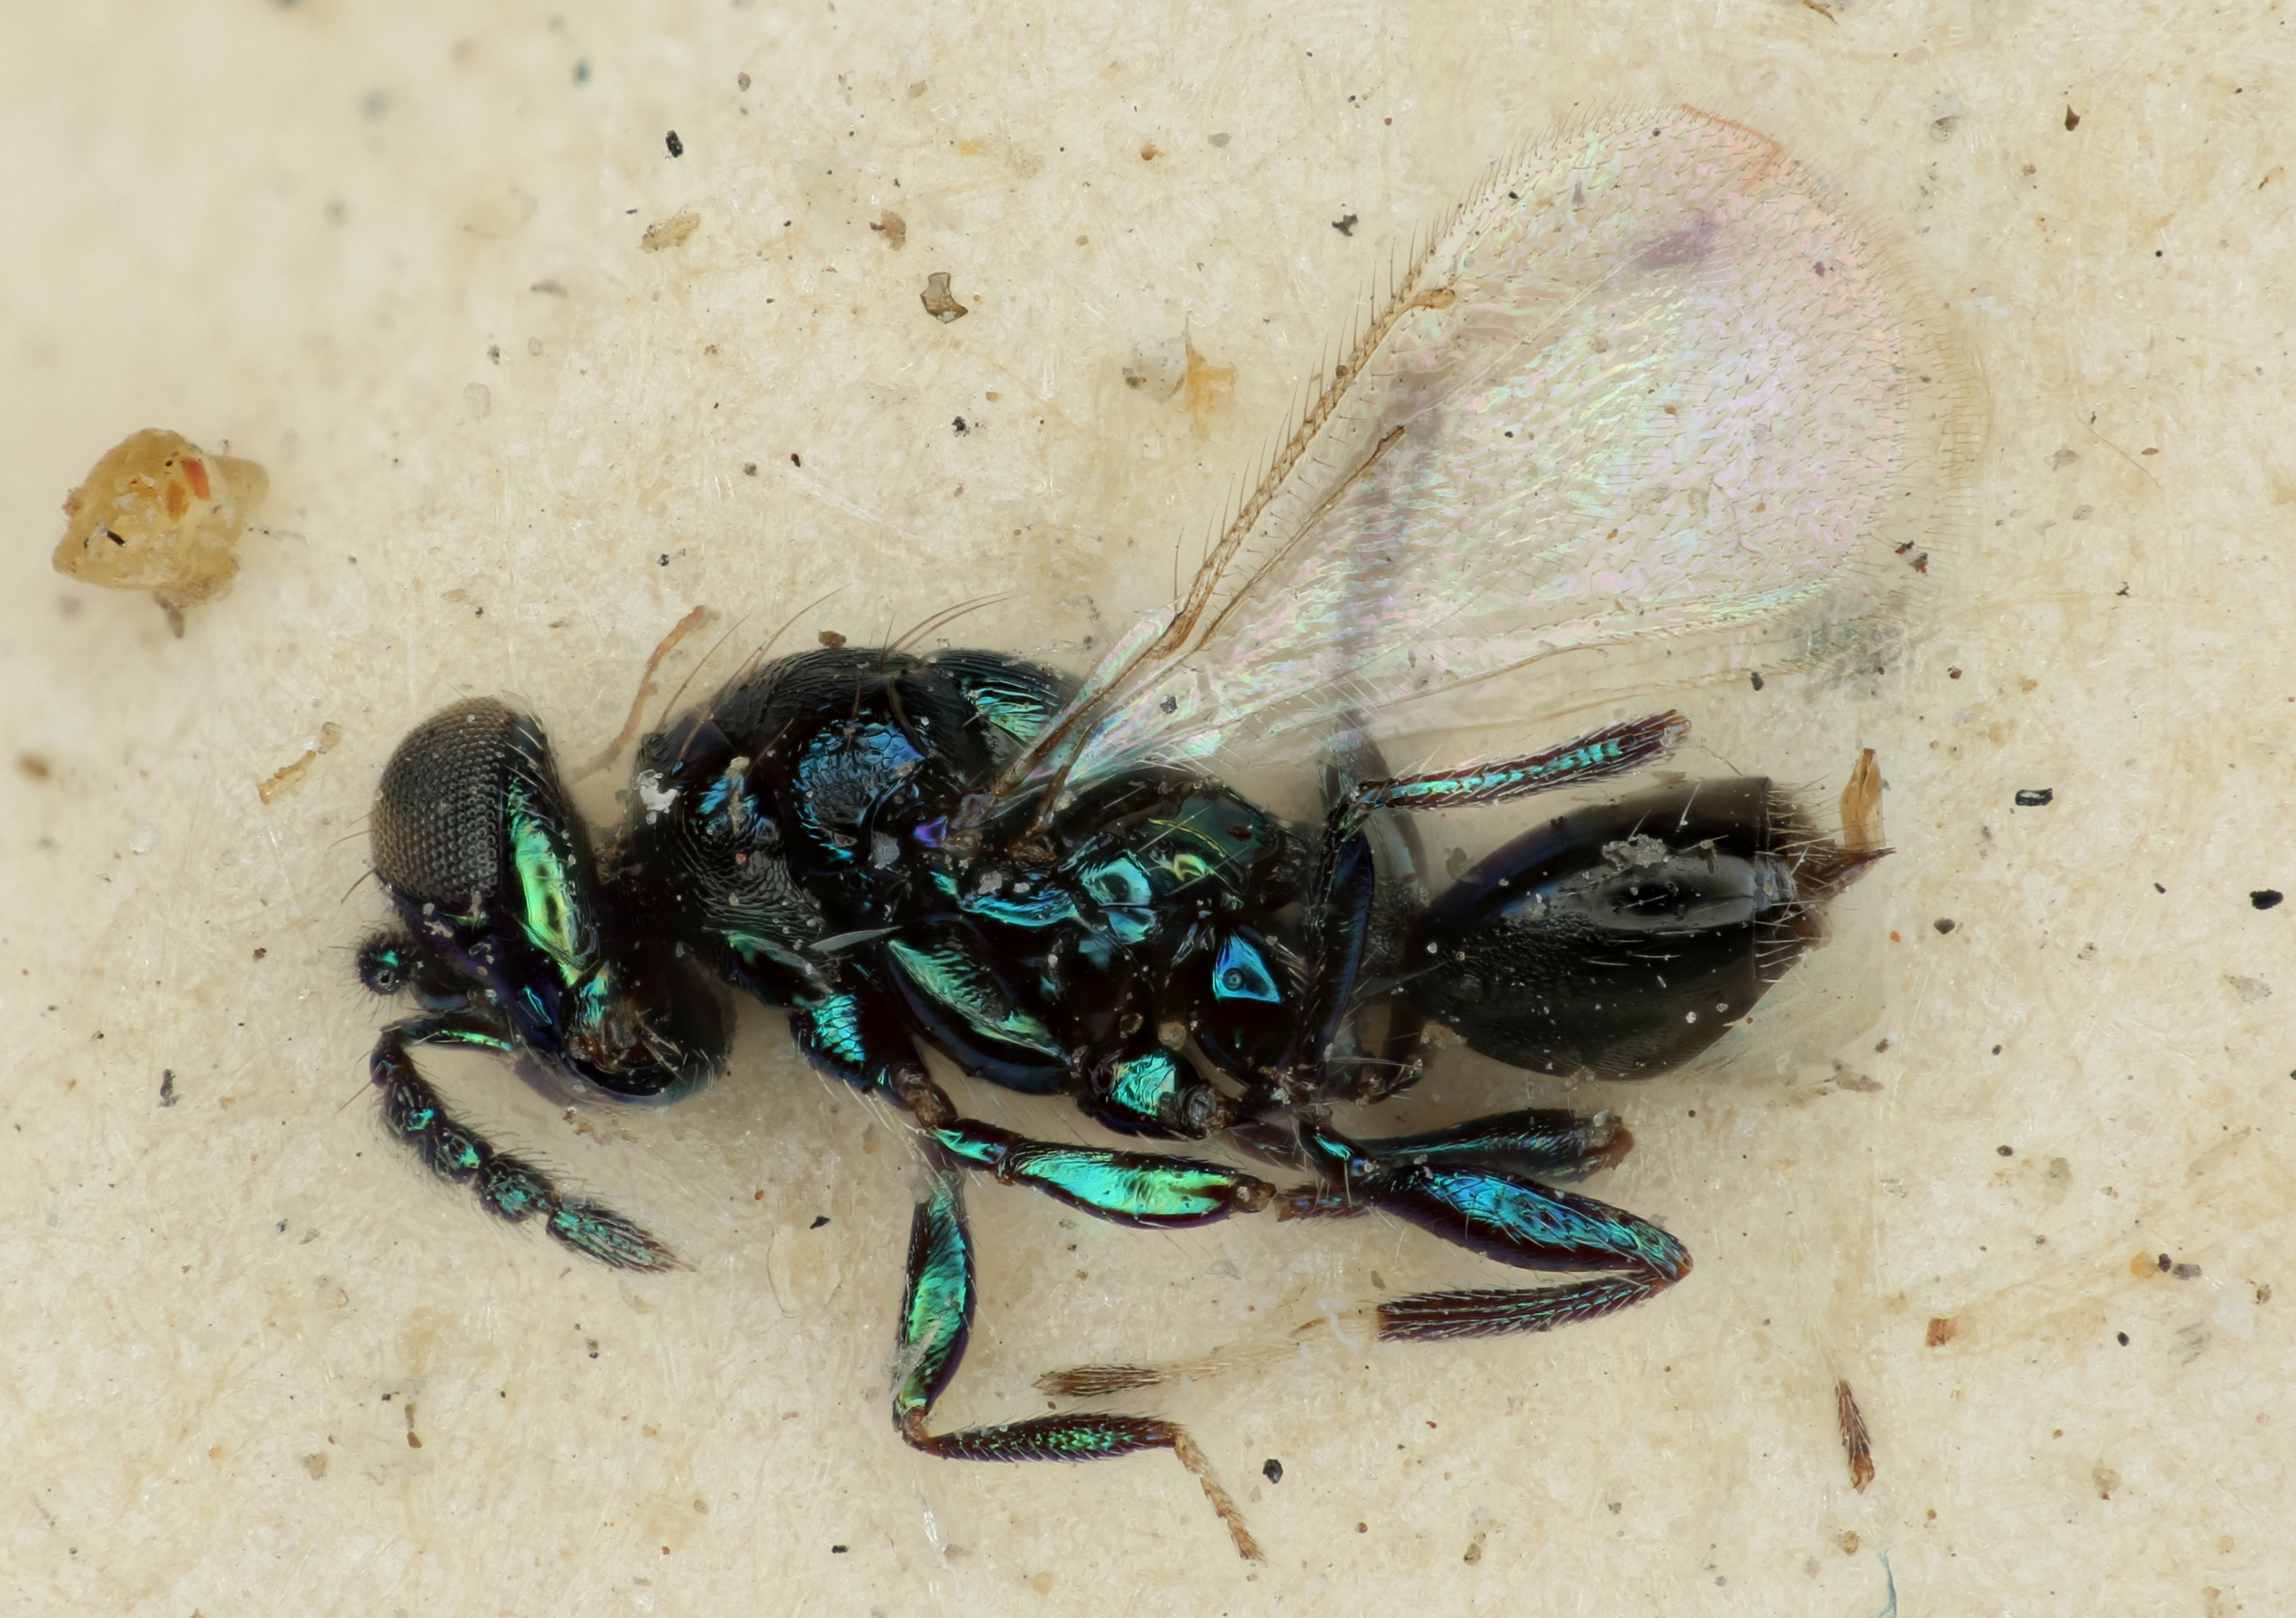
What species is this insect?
Derostenus nawai
